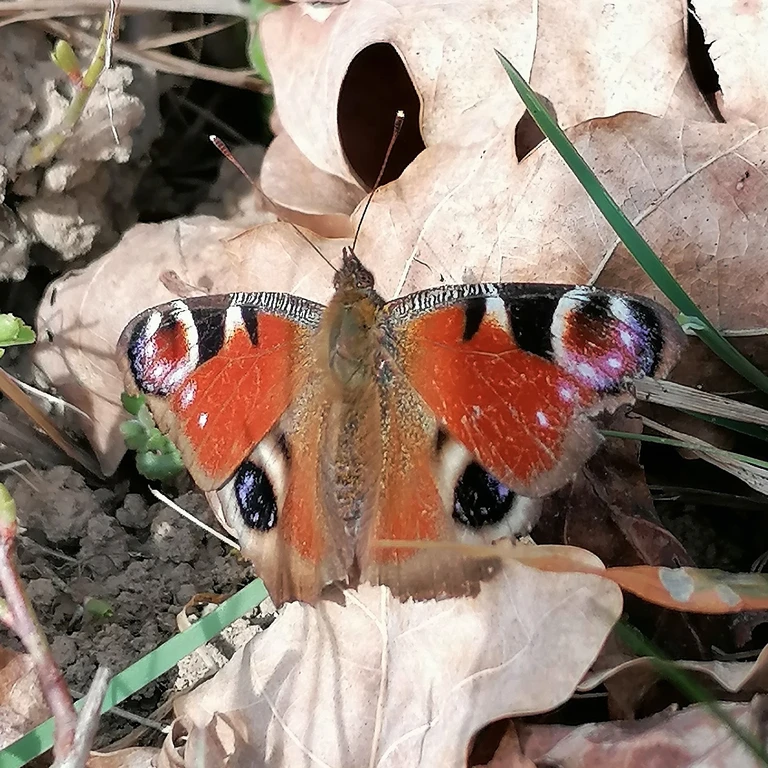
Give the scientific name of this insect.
Aglais io
